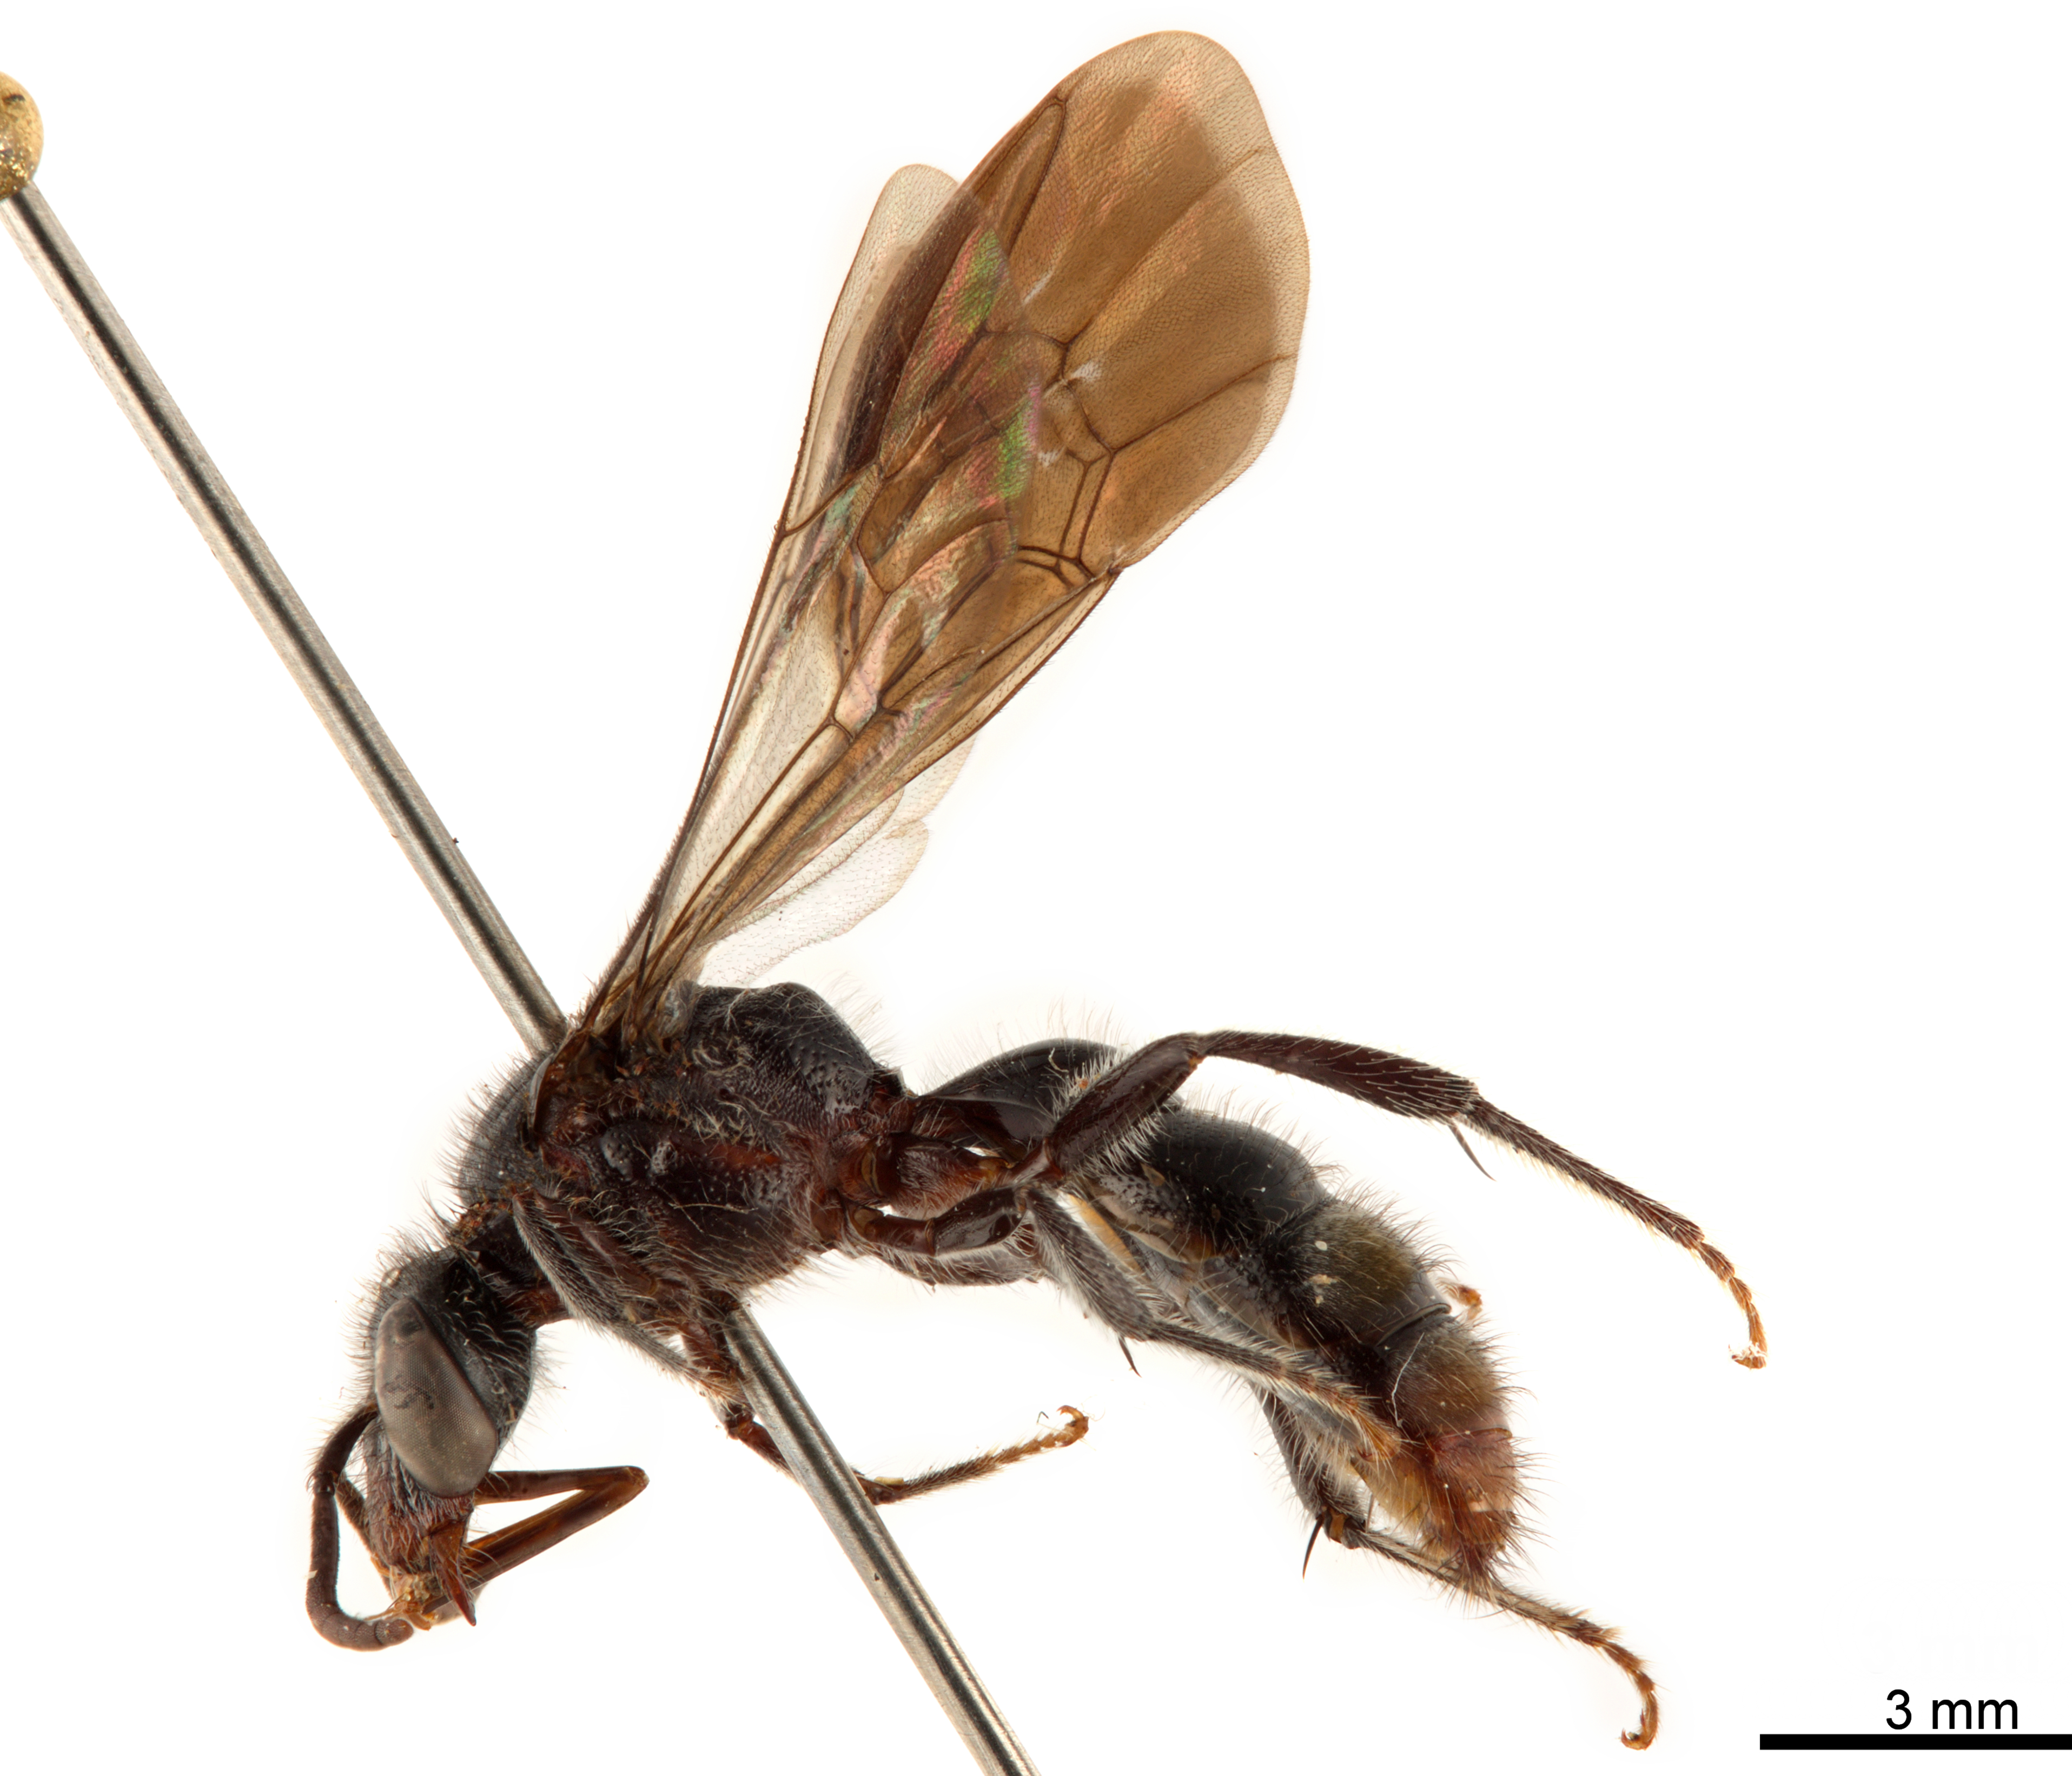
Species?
Parathrincostoma seyrigi
